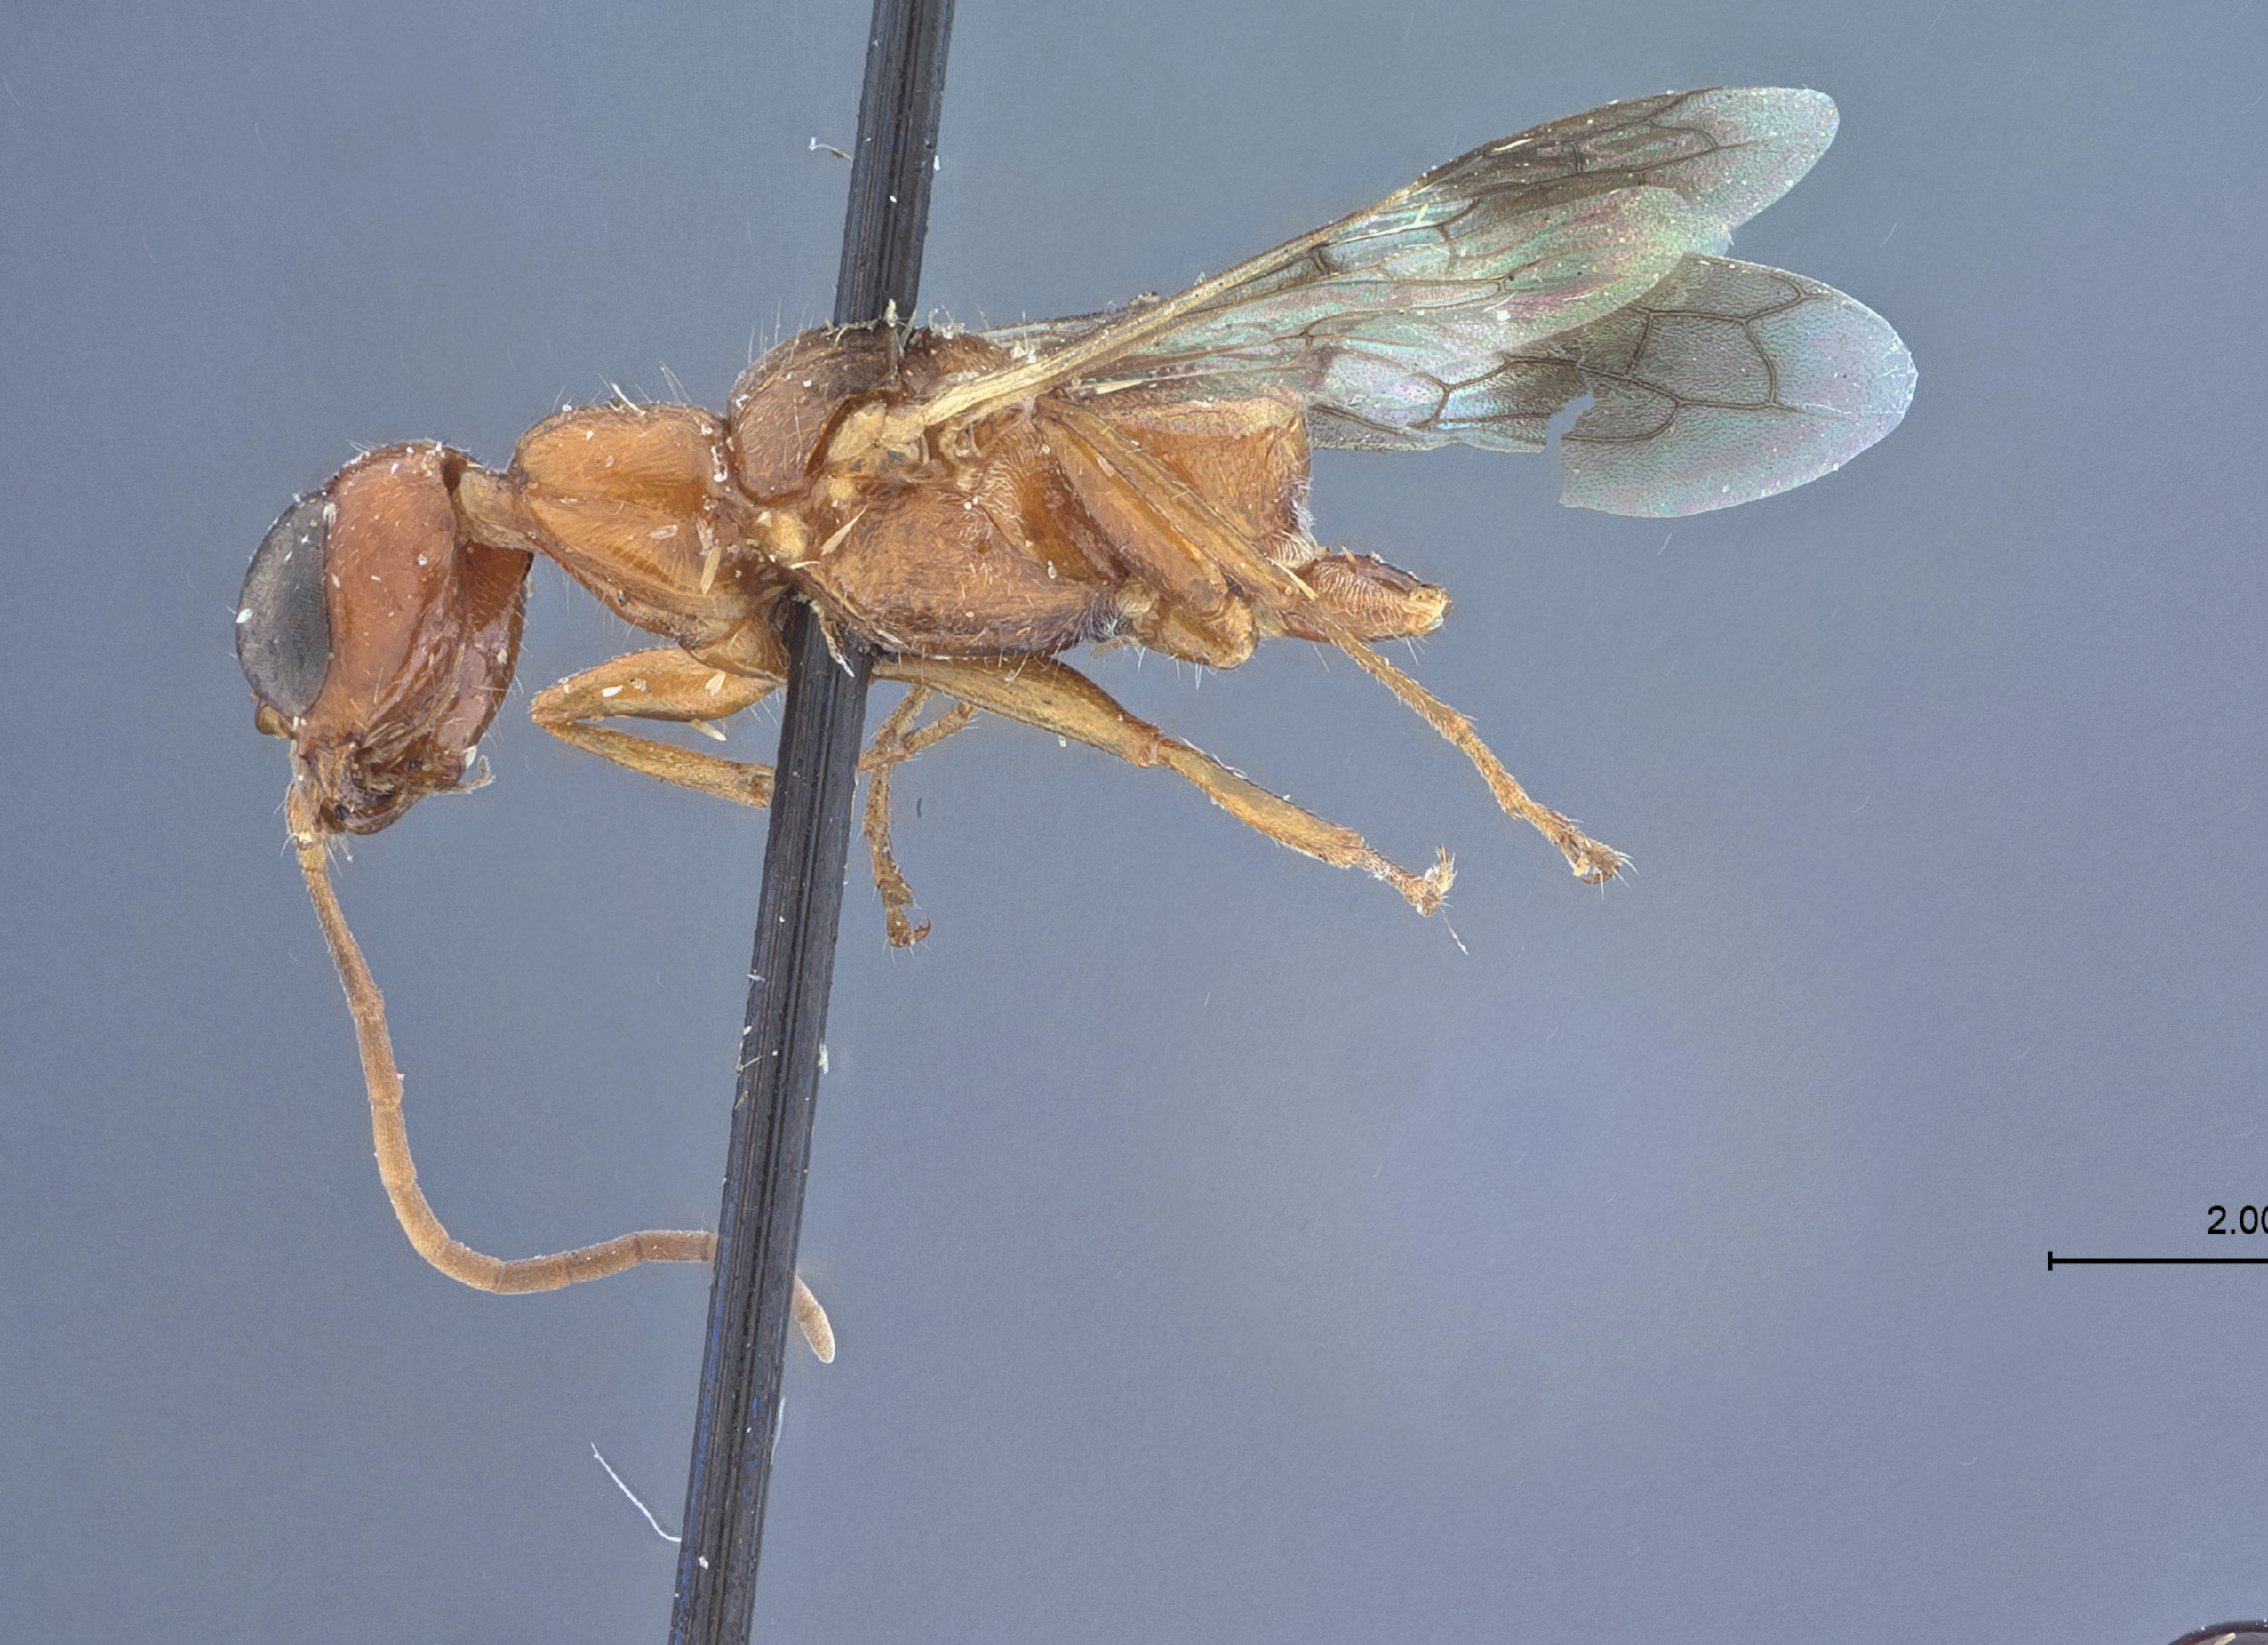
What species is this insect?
Ampulex ferruginea
